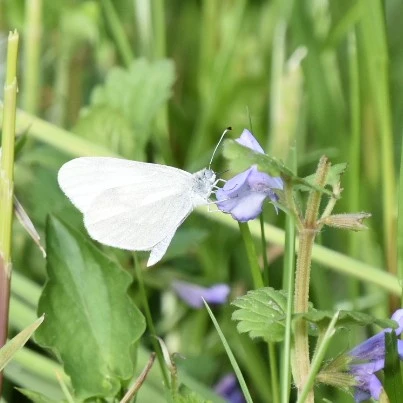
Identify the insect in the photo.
Leptidea sinapis/juvernica
